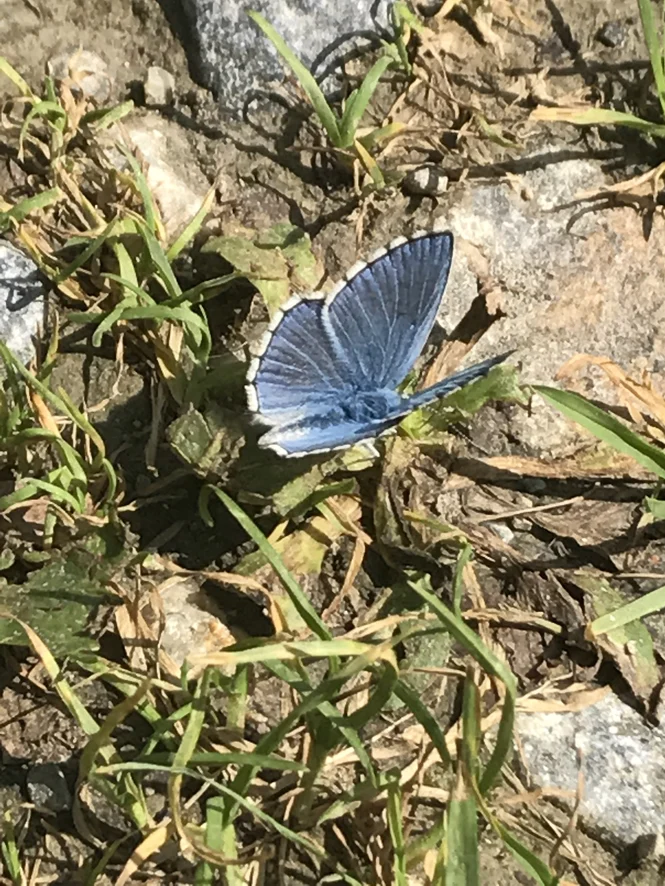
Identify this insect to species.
Lysandra bellargus
